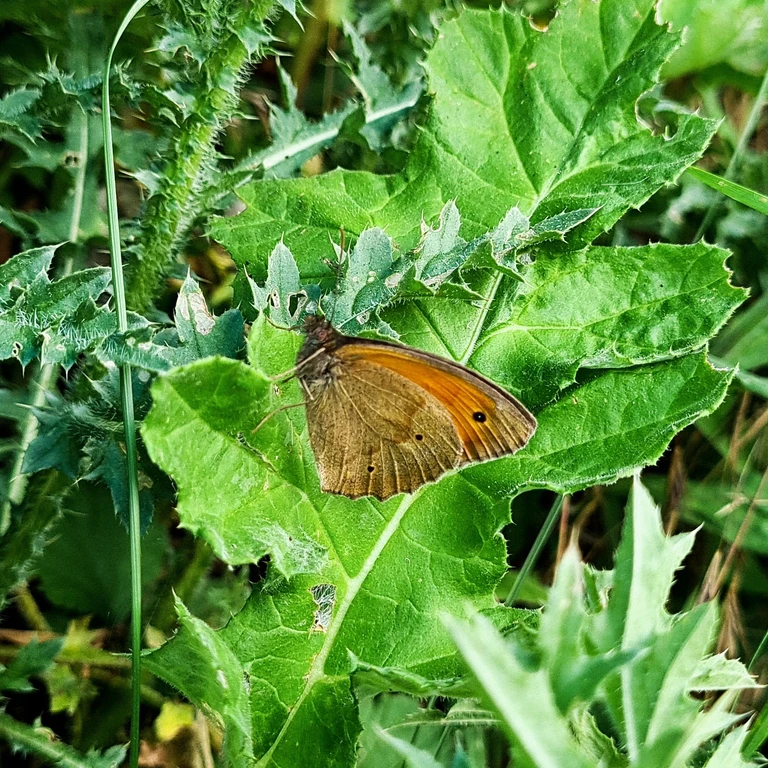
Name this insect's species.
Maniola jurtina
